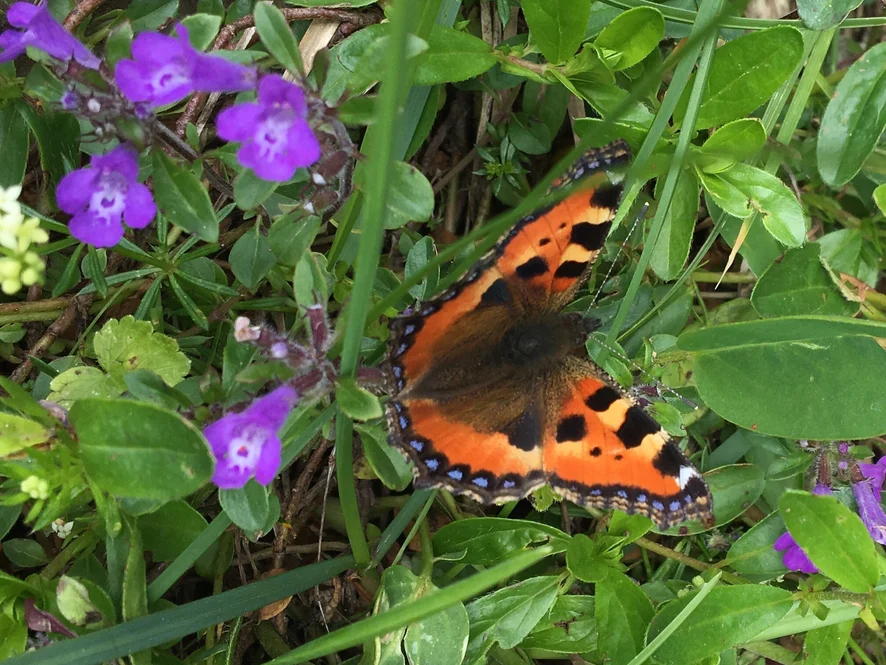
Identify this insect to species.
Aglais urticae
